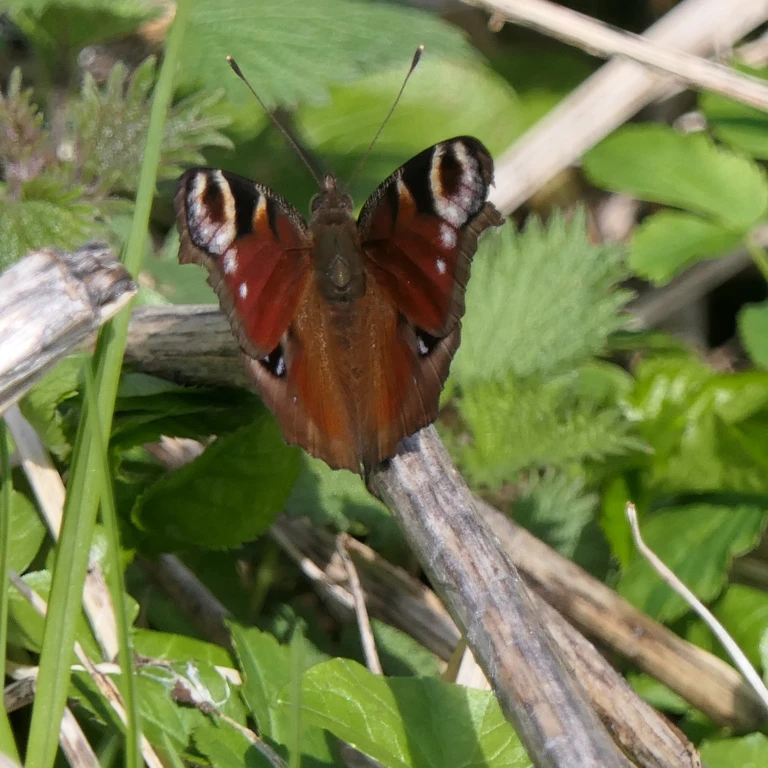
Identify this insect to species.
Aglais io
